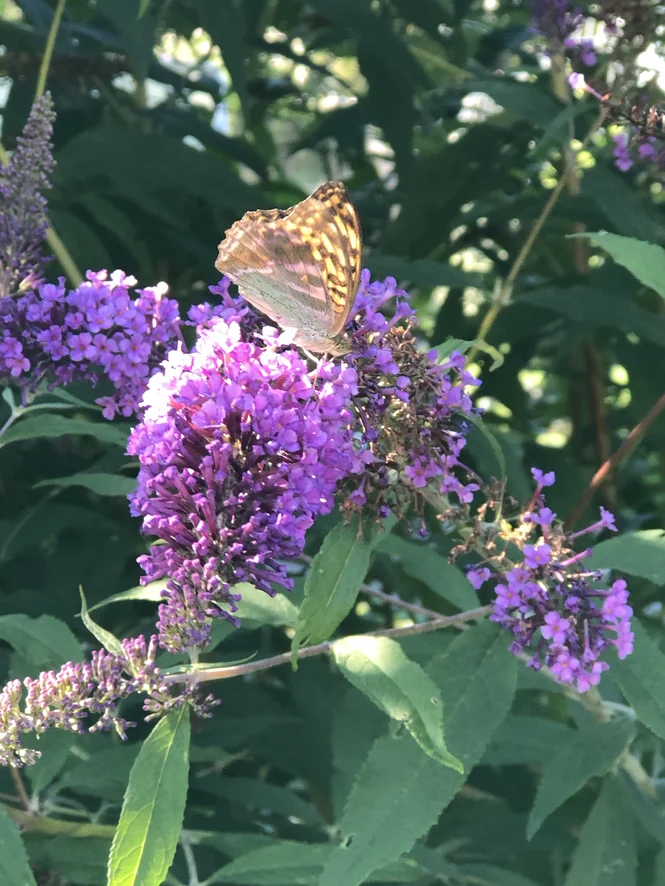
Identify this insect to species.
Argynnis paphia
